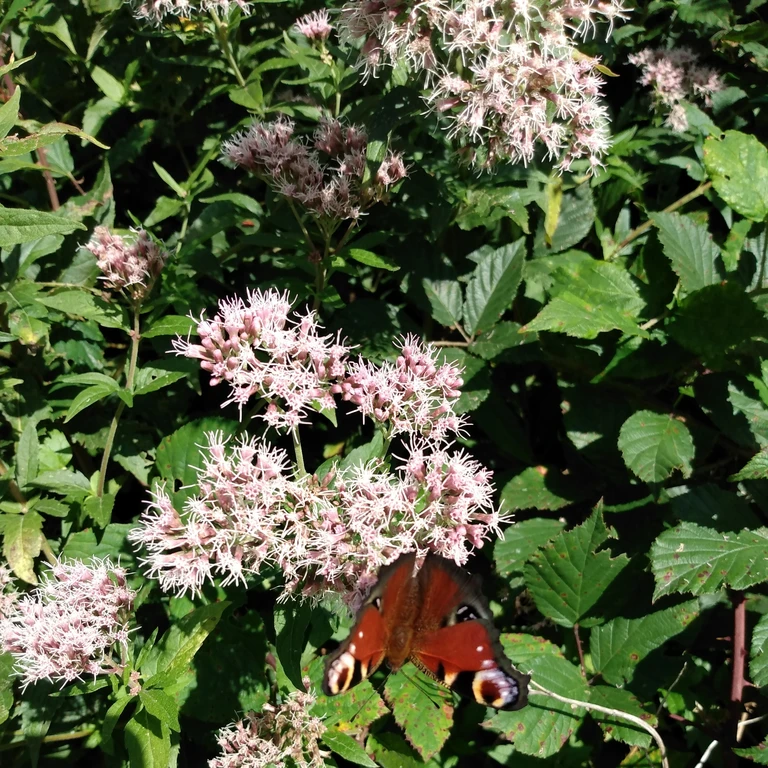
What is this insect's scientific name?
Aglais io
